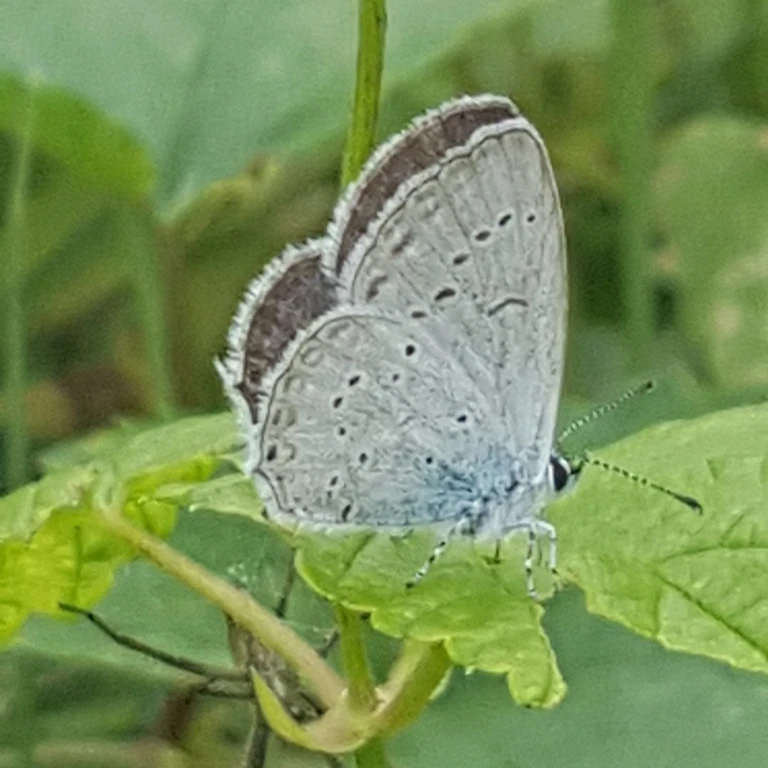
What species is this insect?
Cupido decolorata (also Elkalyce decolorata)
